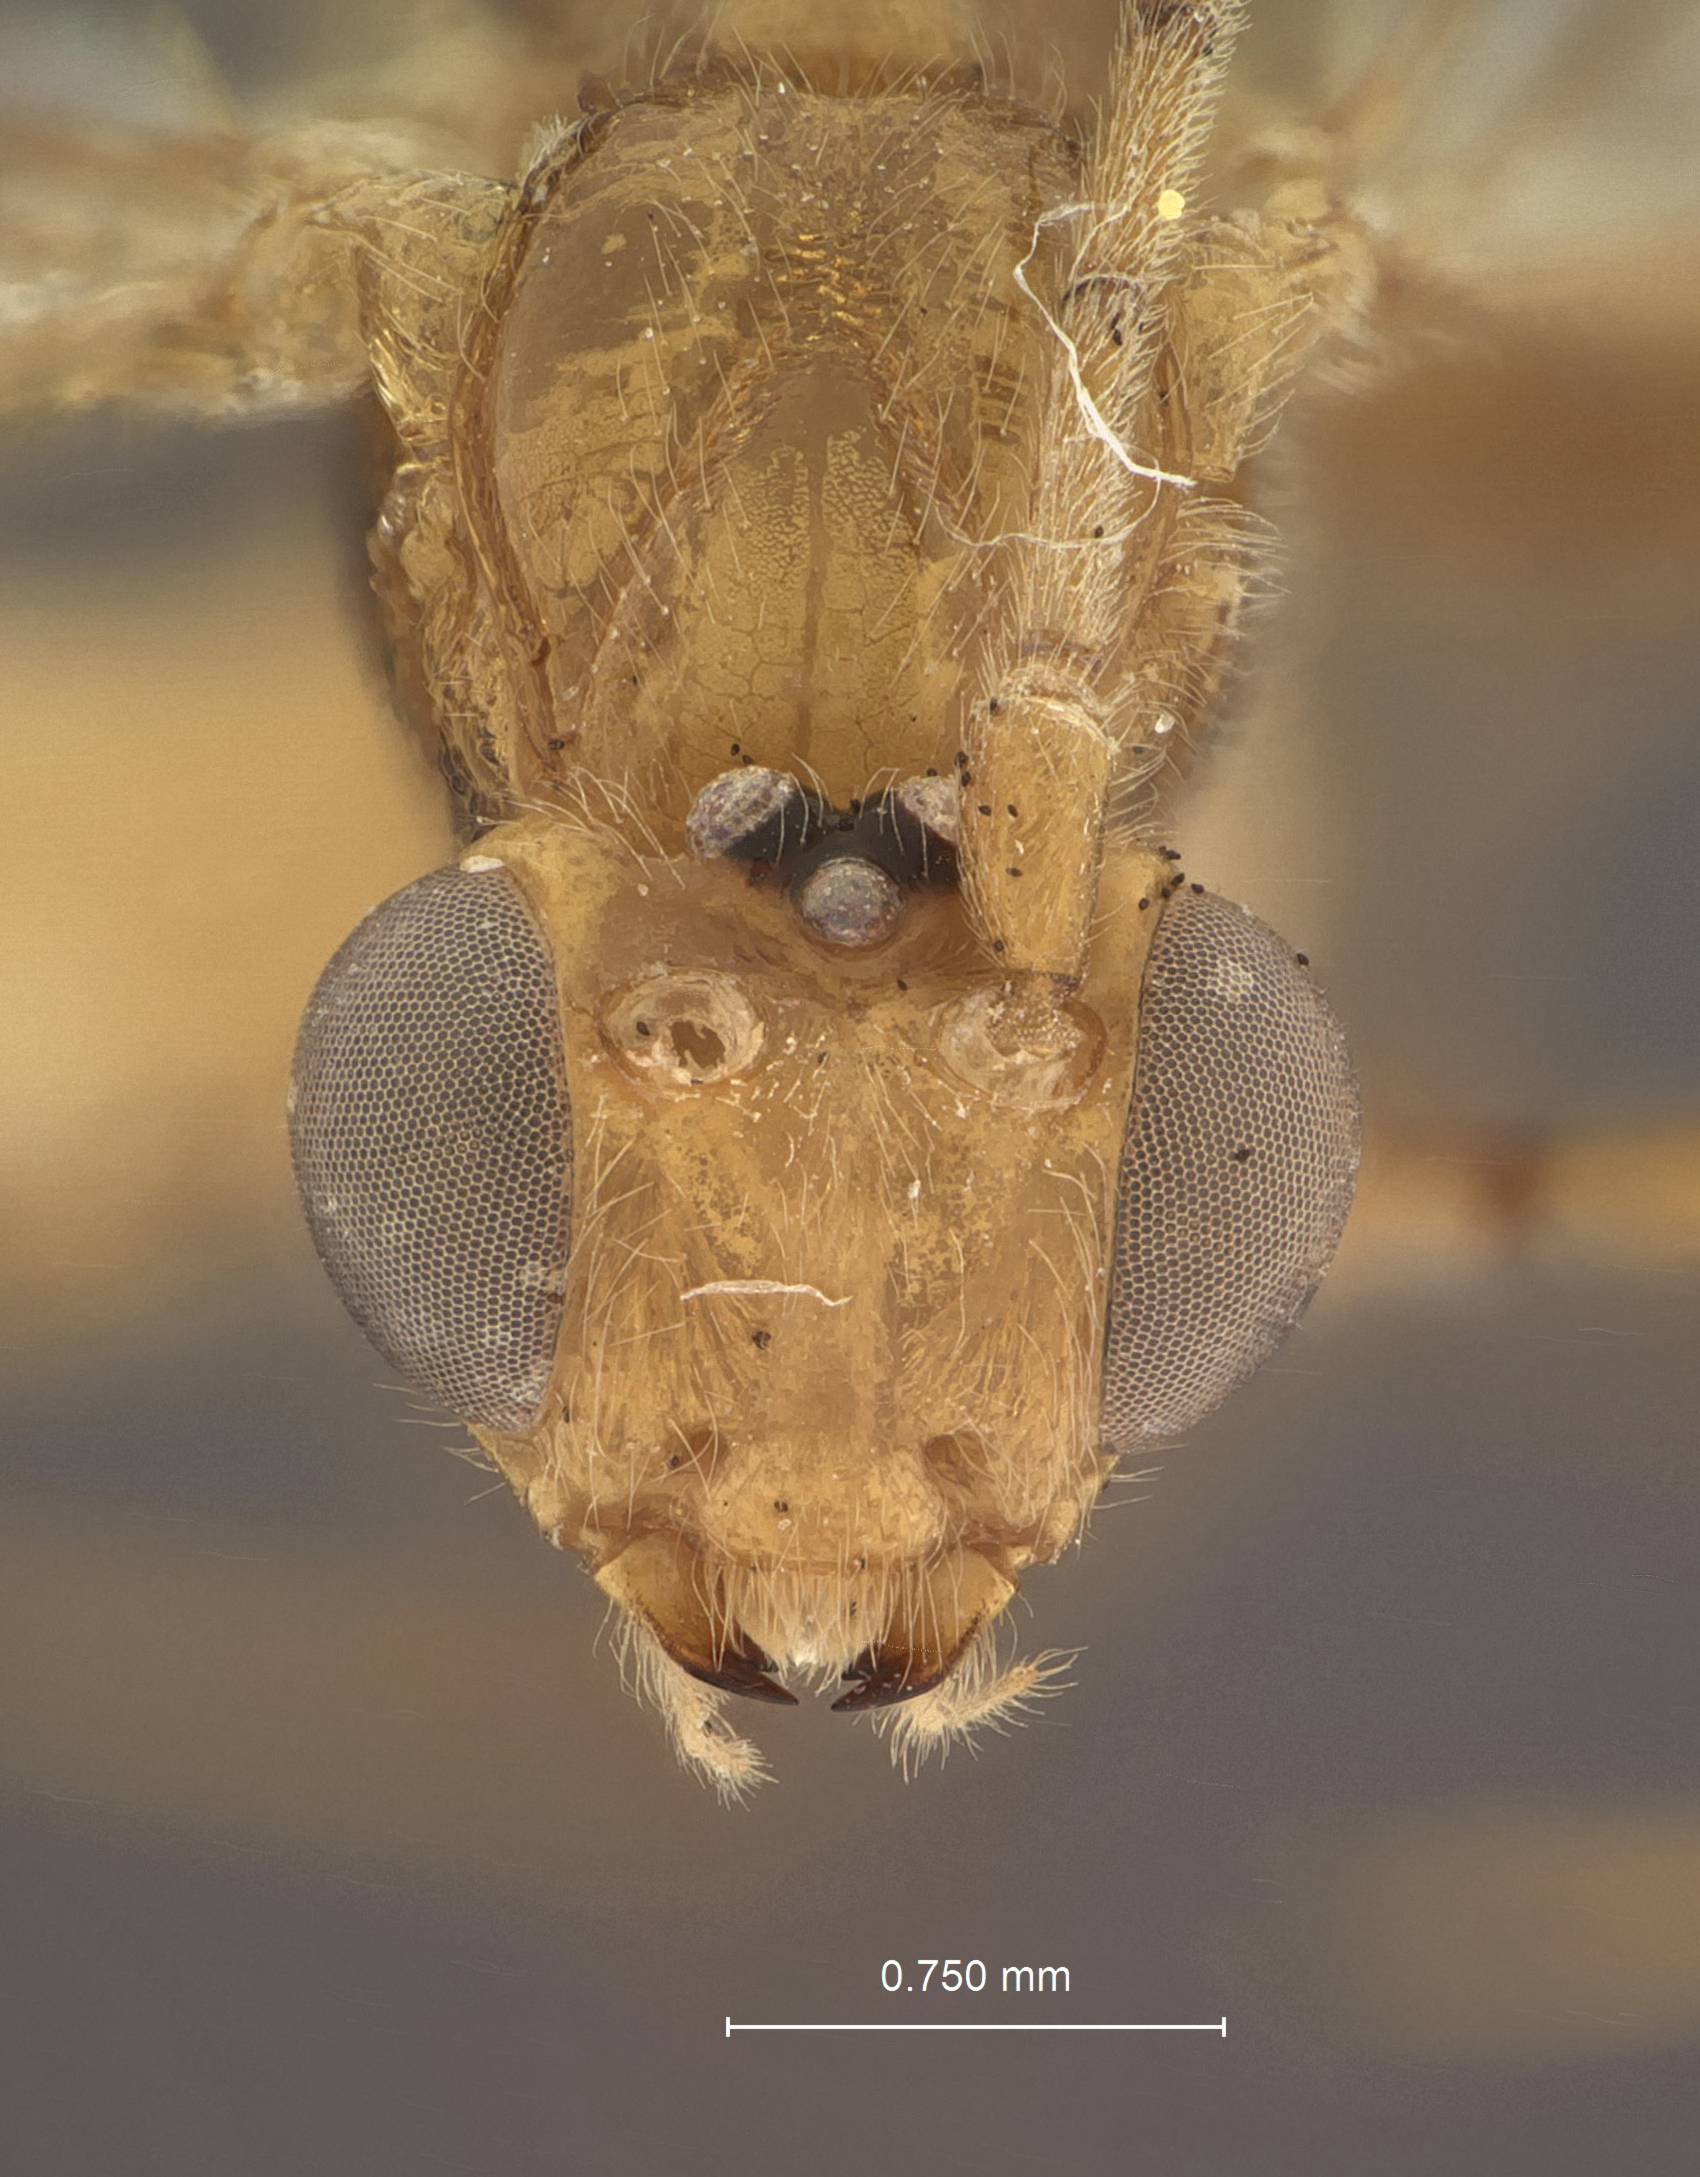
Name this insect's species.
Macrocentrus dioryctriae
